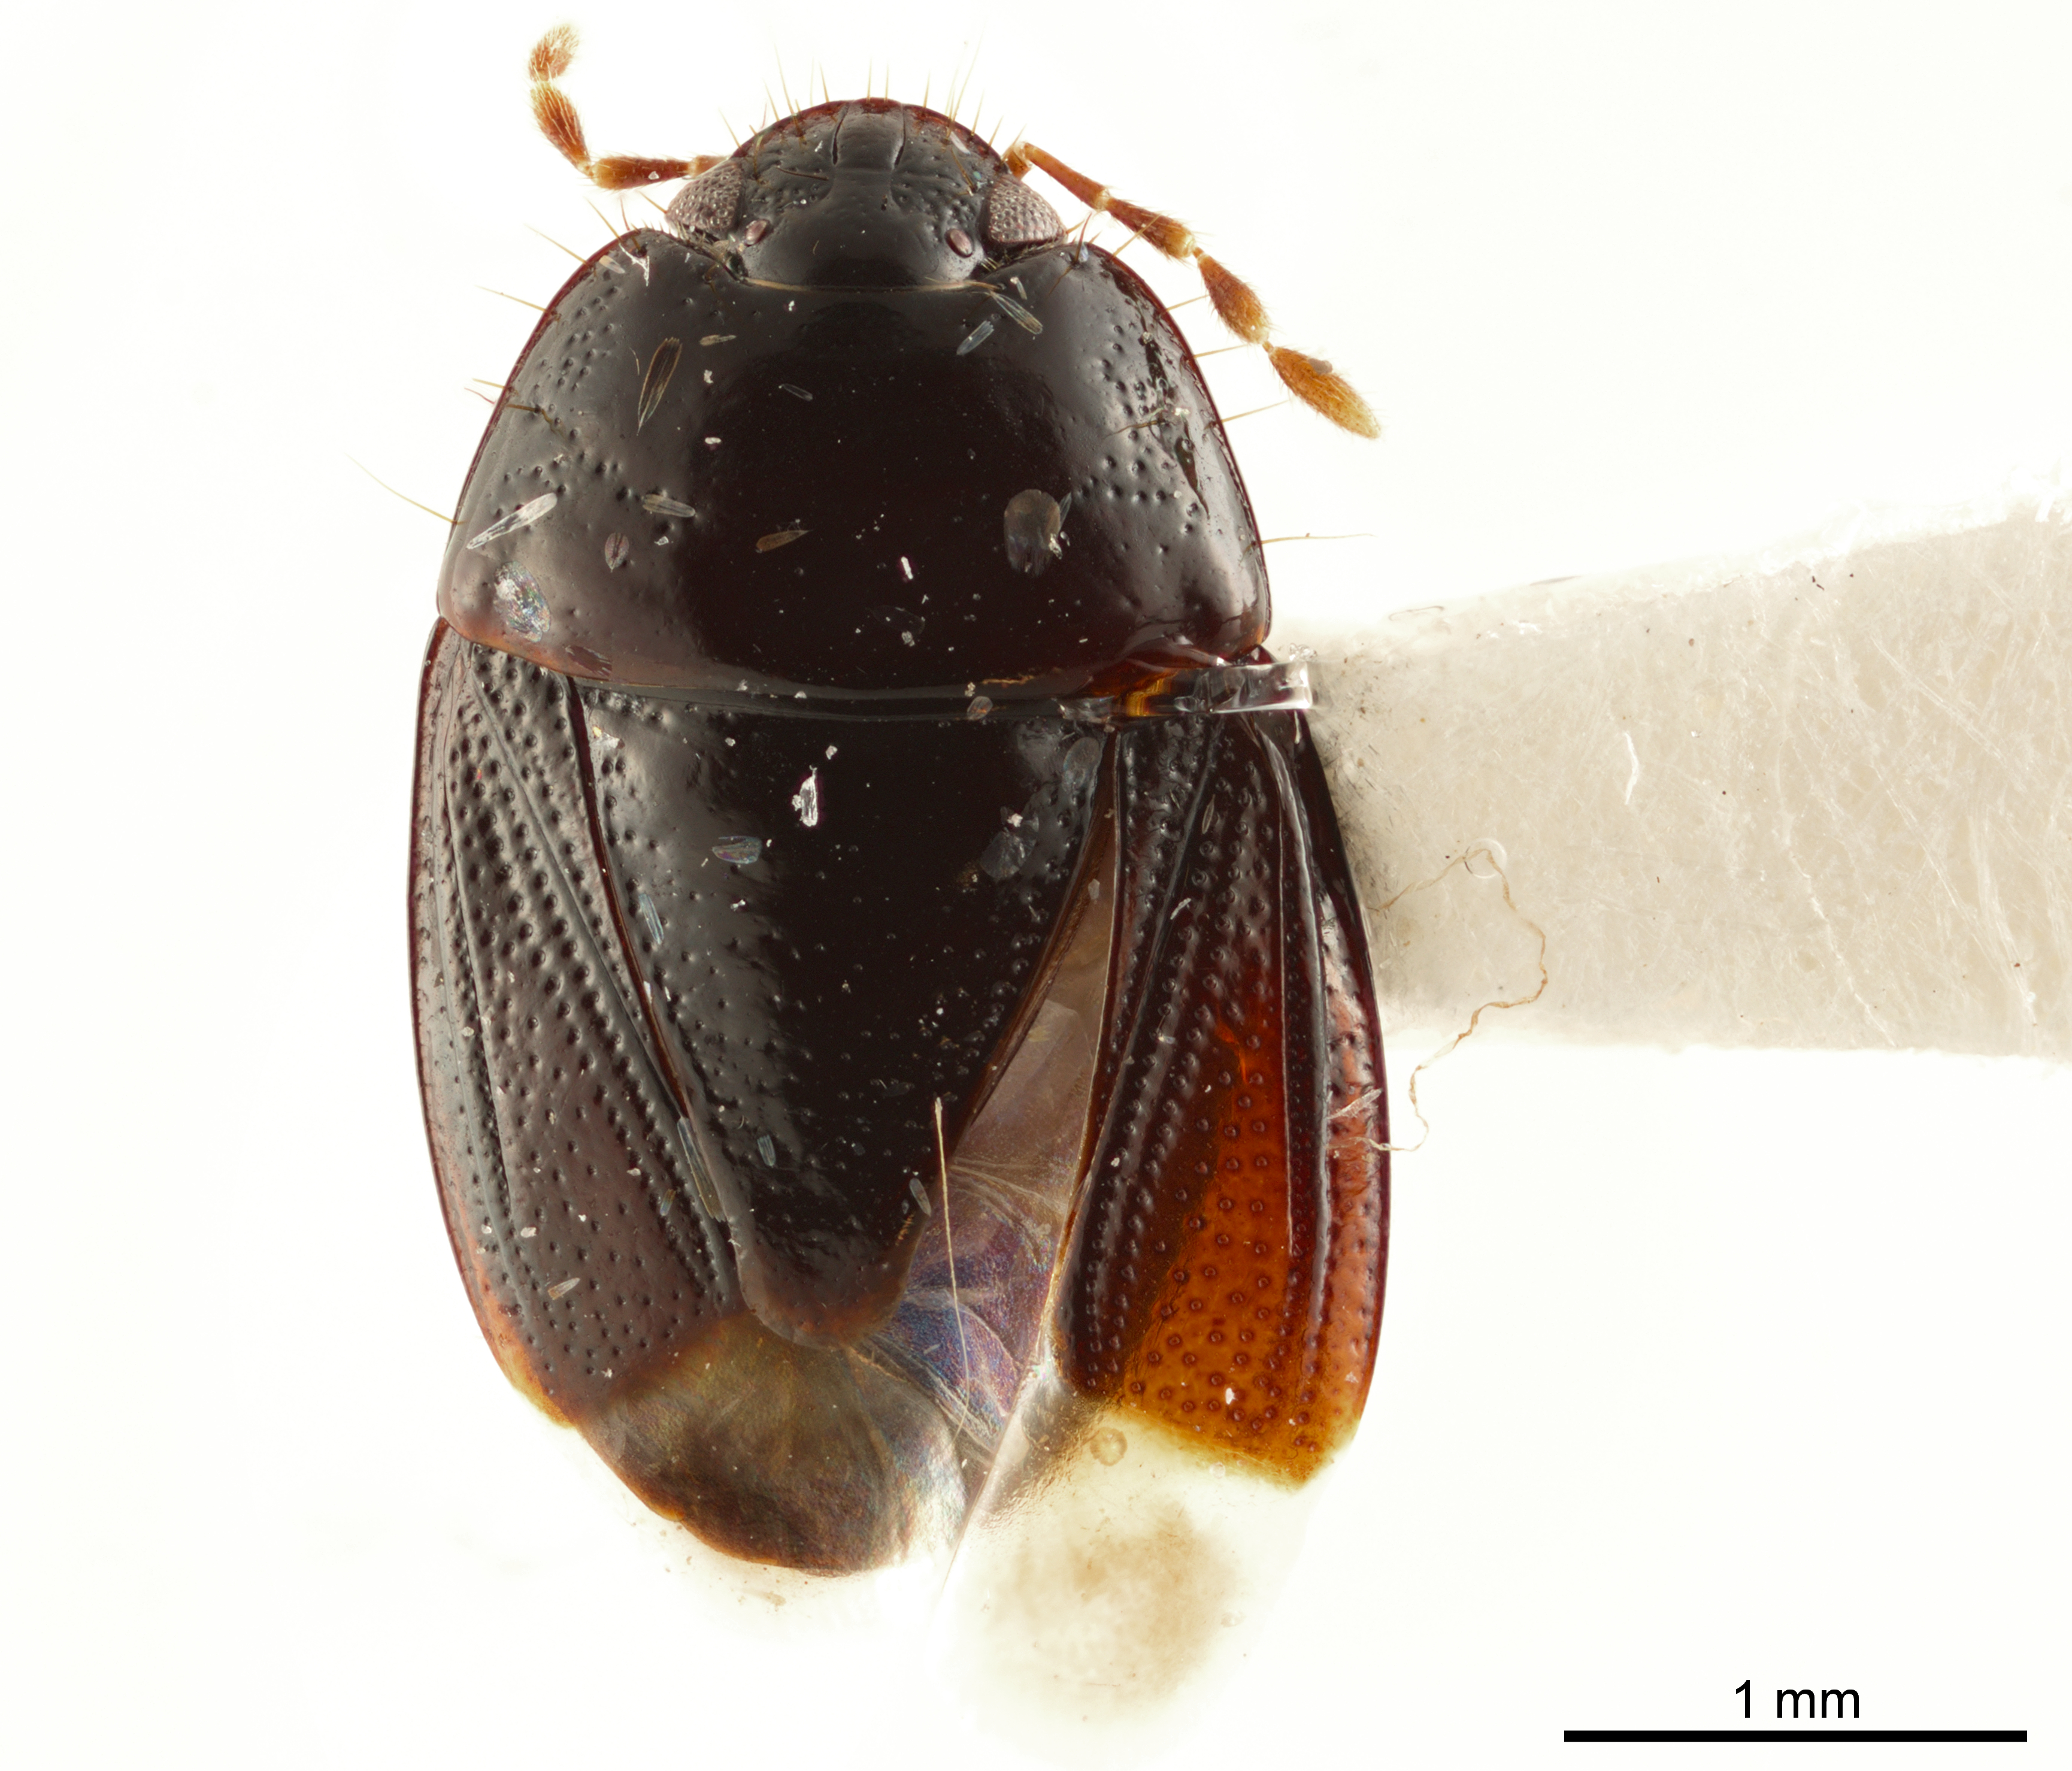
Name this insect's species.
Alonips acrostictus
